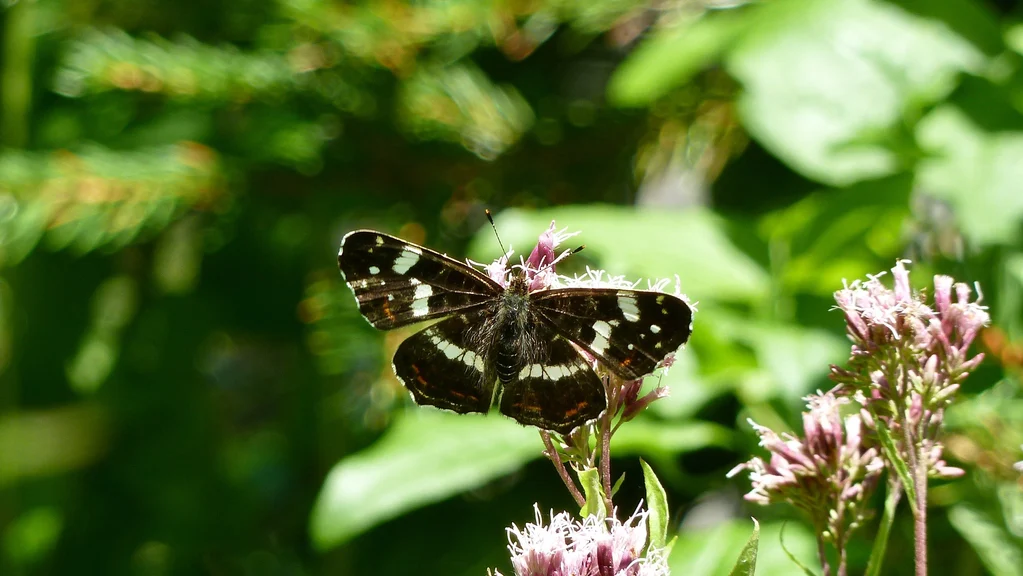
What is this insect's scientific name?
Araschnia levana
